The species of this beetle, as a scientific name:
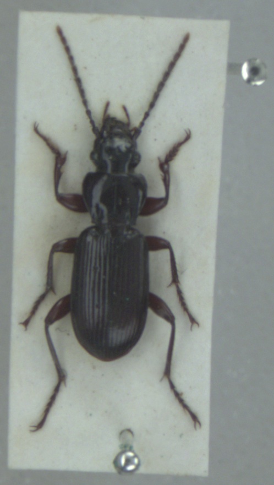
Pterostichus macer
